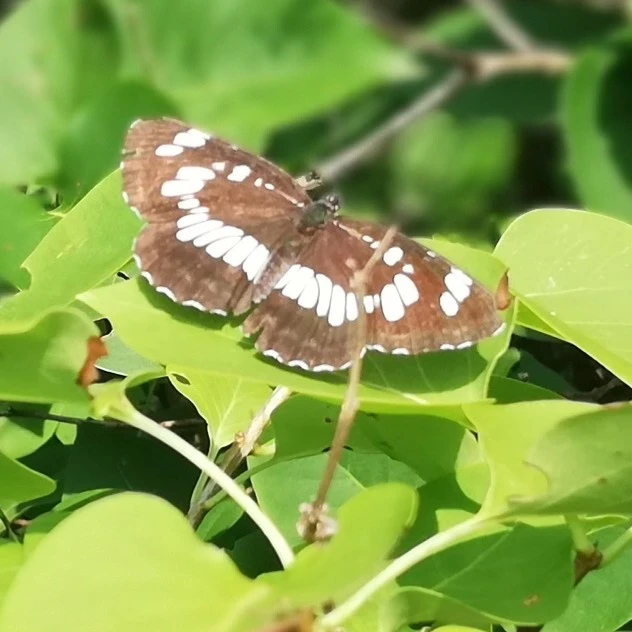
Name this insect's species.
Neptis rivularis
